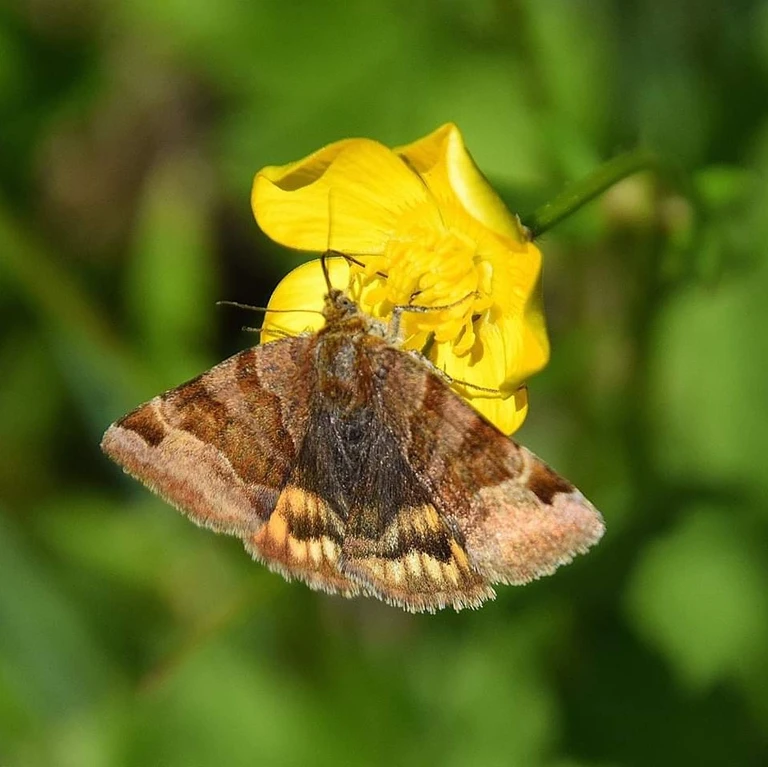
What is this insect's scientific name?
Euclidia glyphica
